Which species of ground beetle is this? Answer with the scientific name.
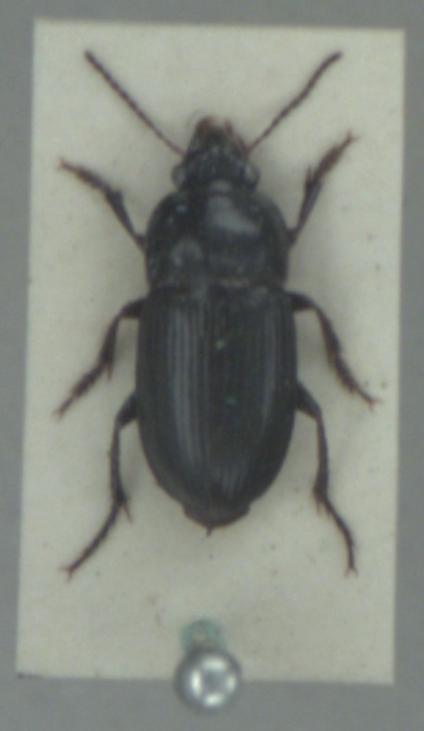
Harpalus anxius
